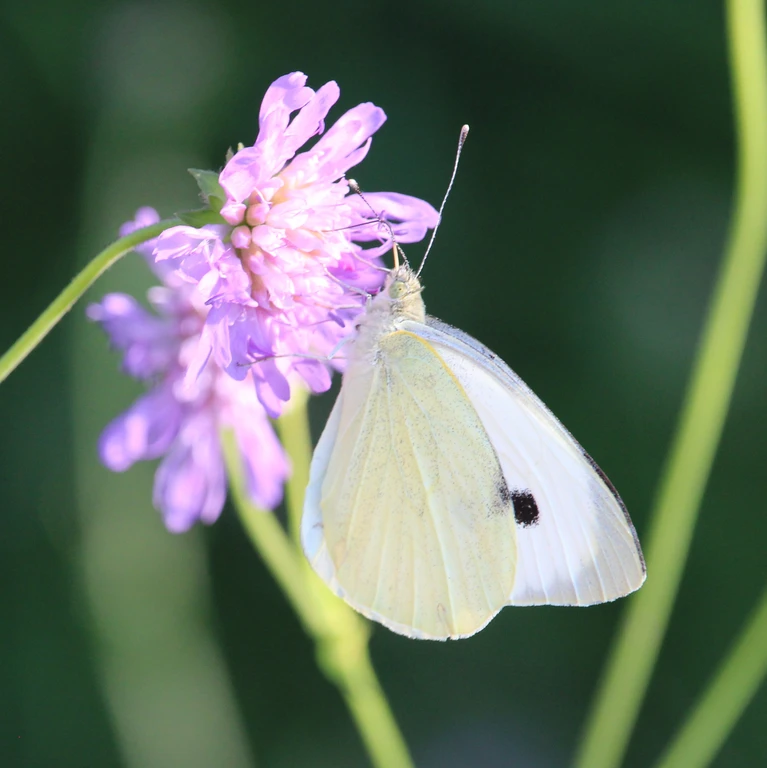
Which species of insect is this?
Pieris brassicae
